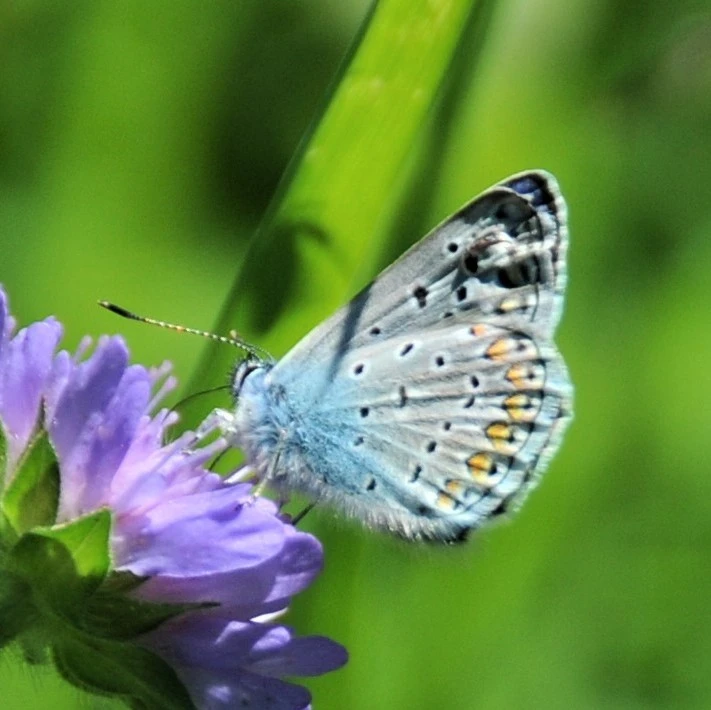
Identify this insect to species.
Polyommatus icarus
